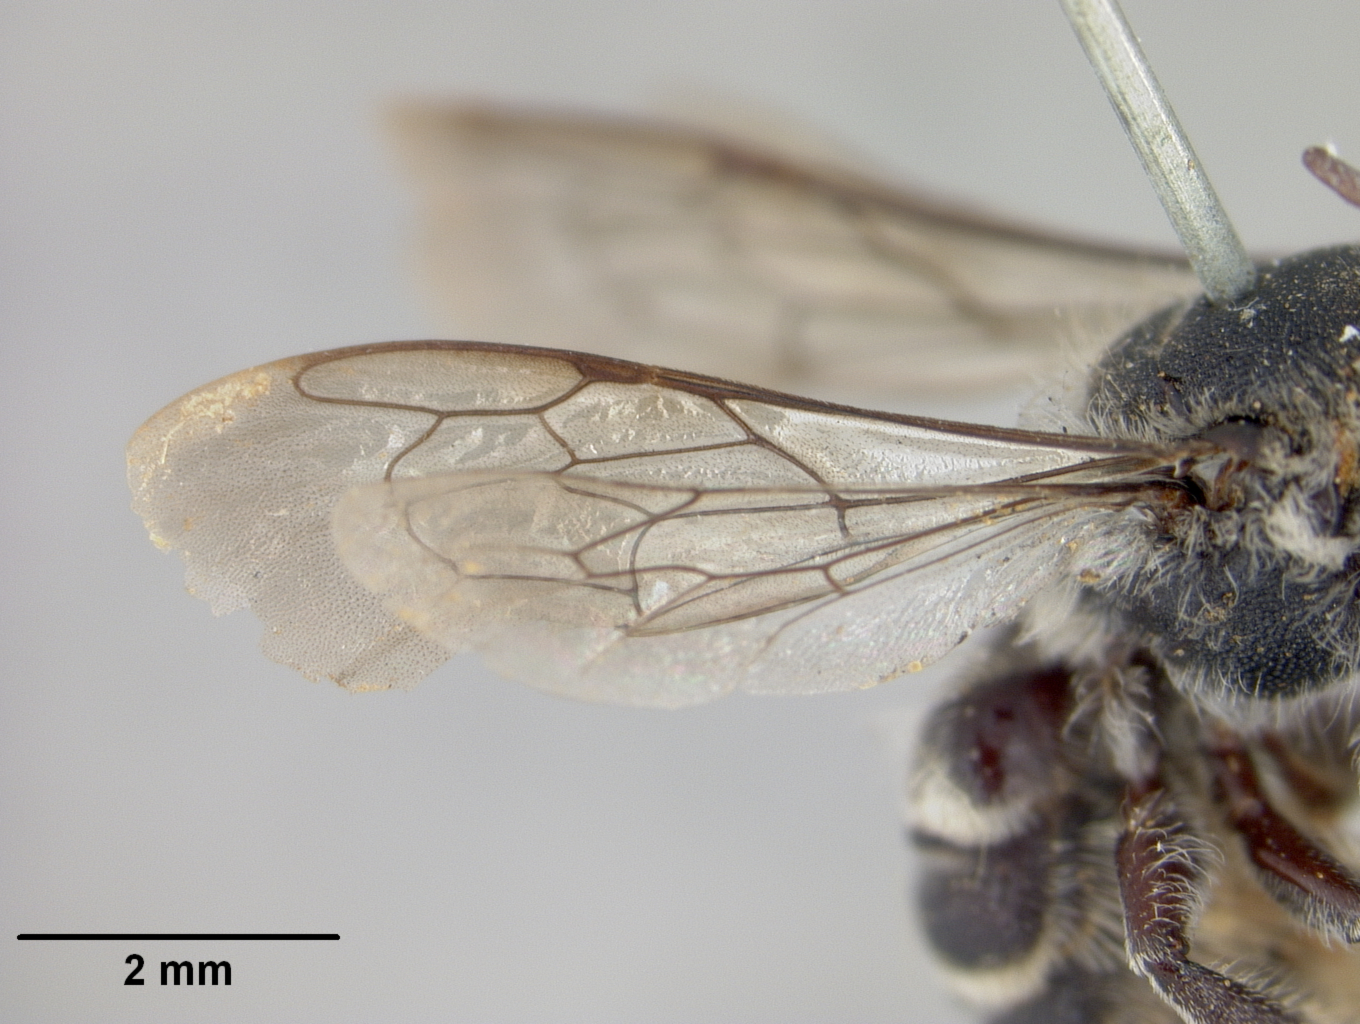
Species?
Megachile subexilis
